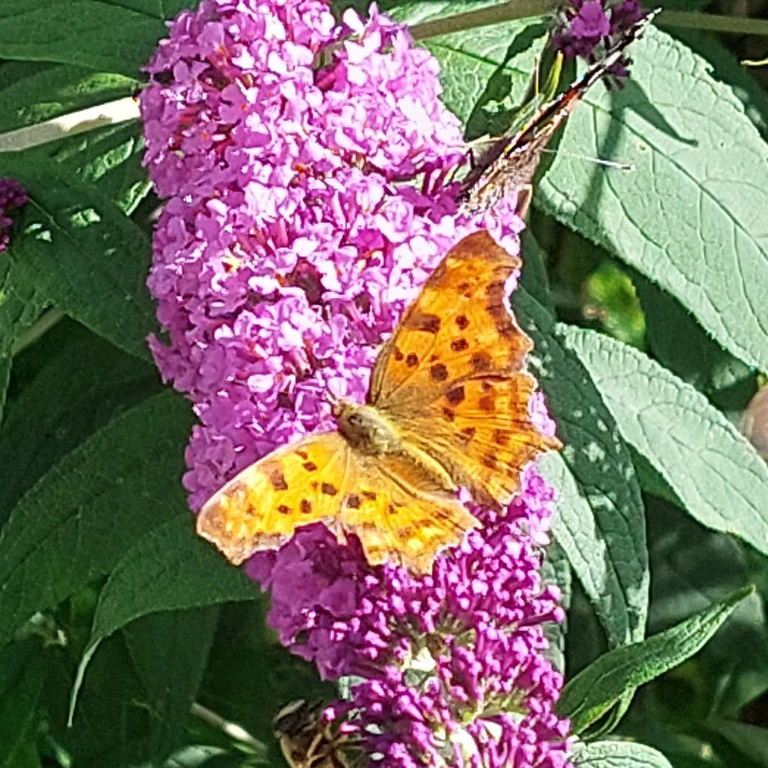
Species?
Polygonia c-album
